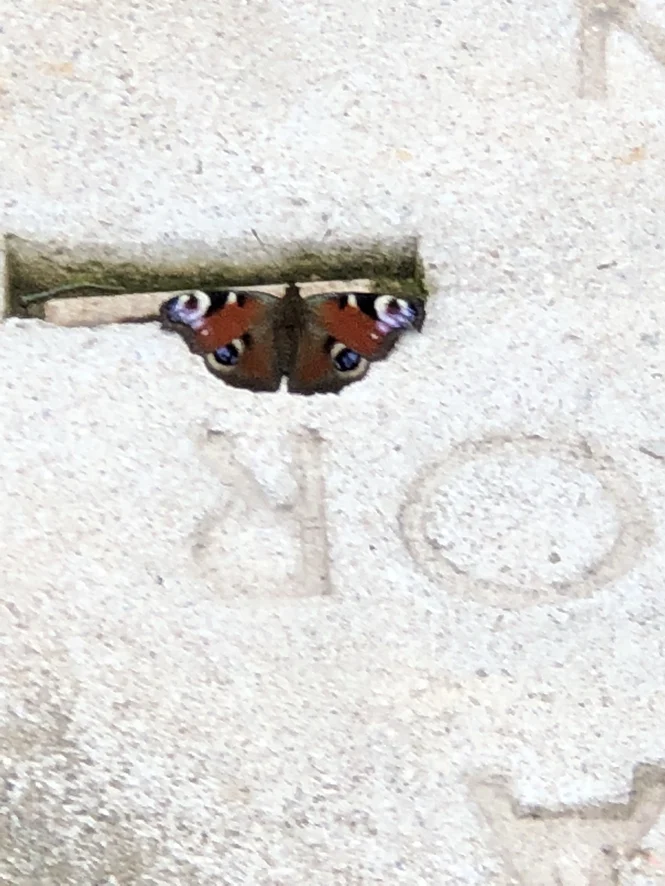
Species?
Aglais io
